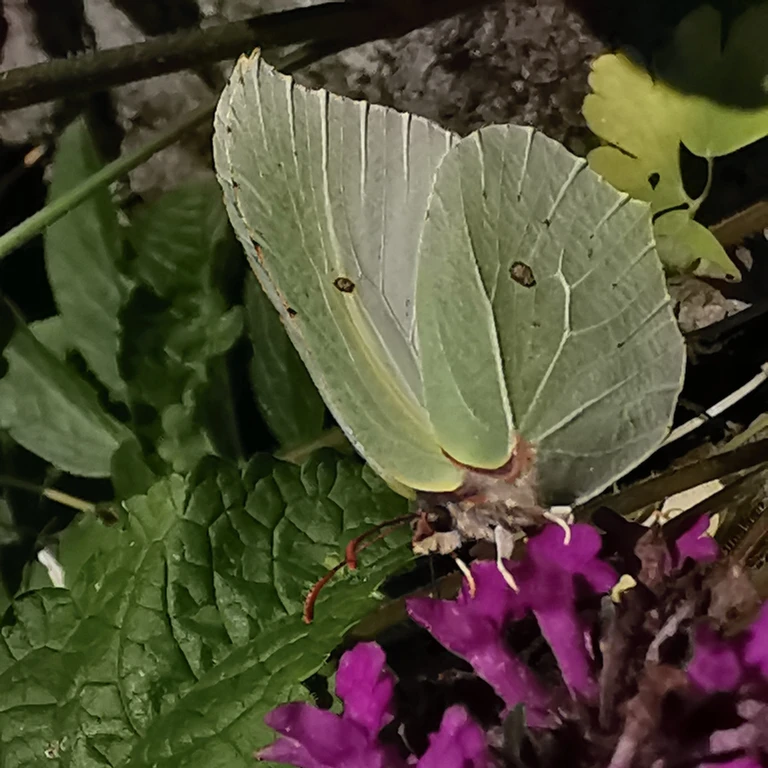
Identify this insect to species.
Gonepteryx rhamni
